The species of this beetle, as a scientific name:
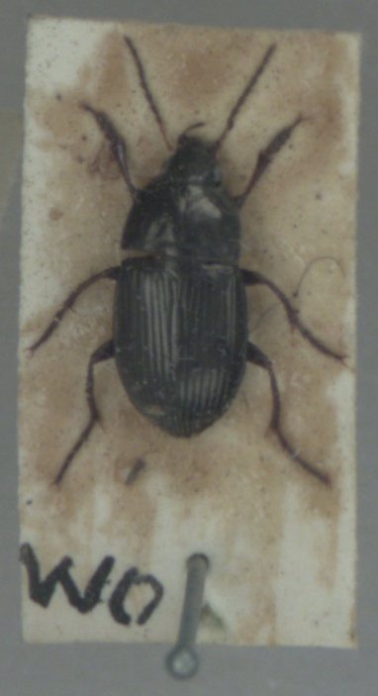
Amara ovata
